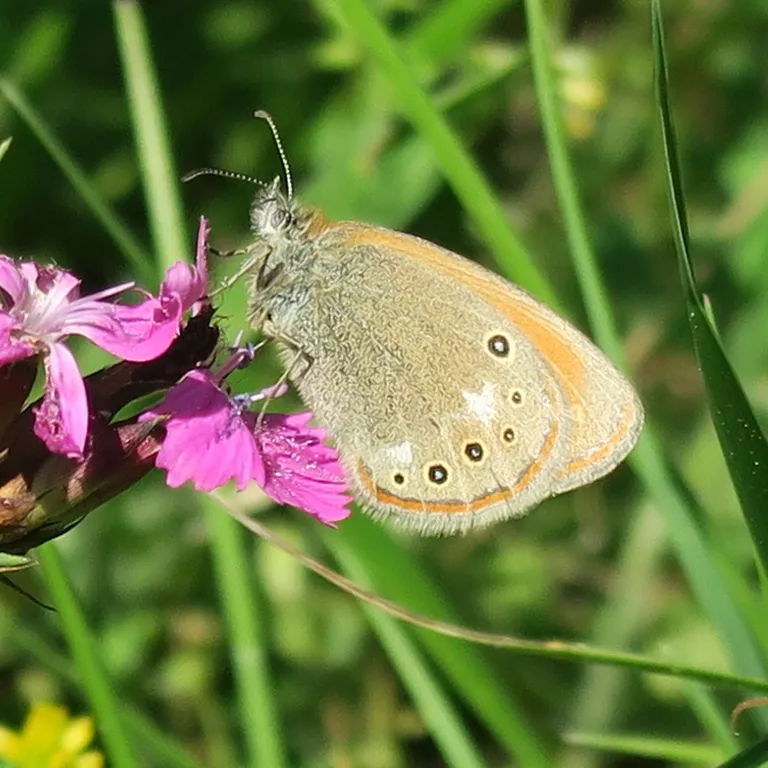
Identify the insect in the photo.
Coenonympha glycerion (also Coenonympha iphis)
